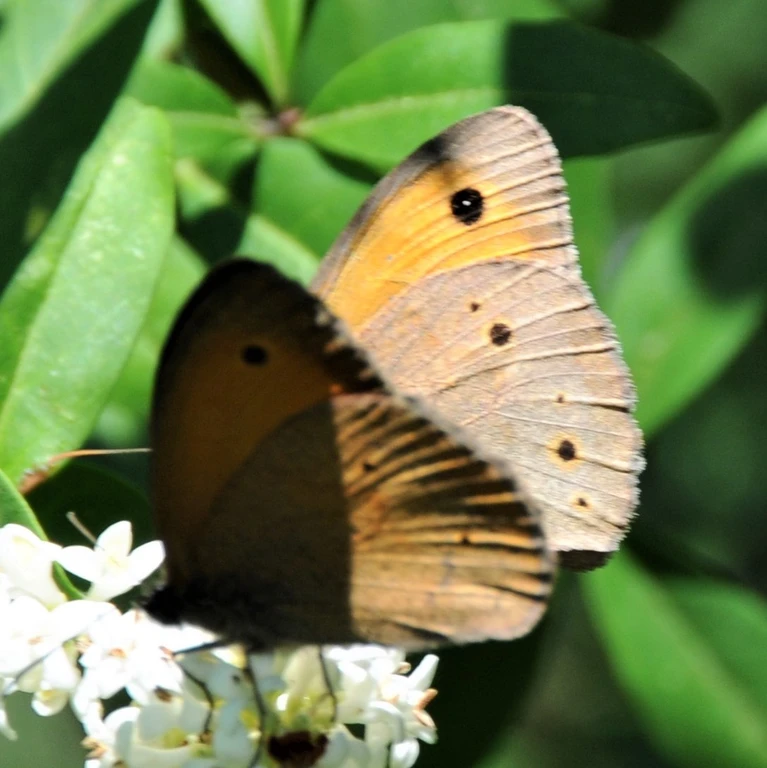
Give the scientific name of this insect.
Maniola jurtina
